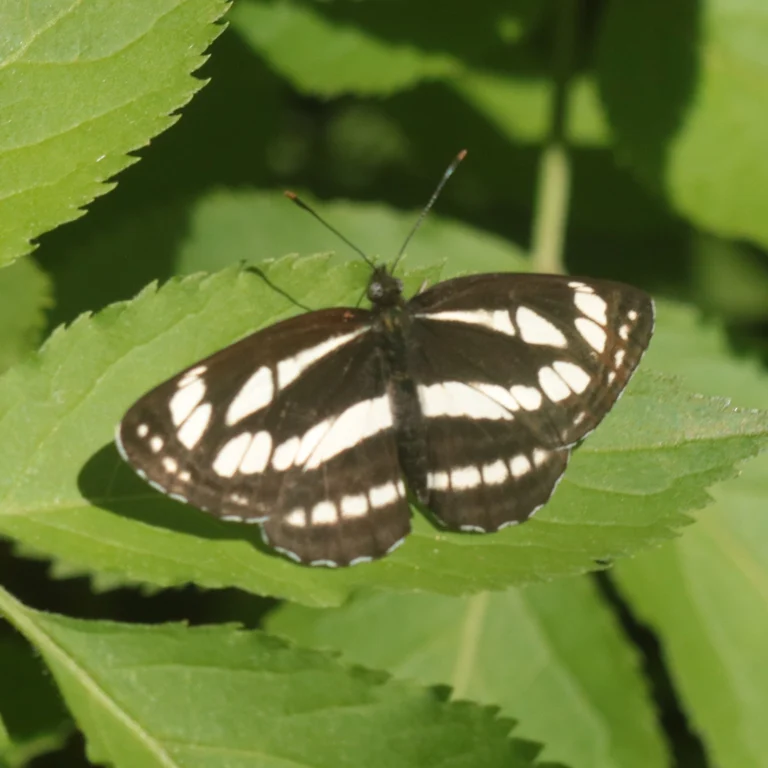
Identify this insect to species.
Neptis sappho
